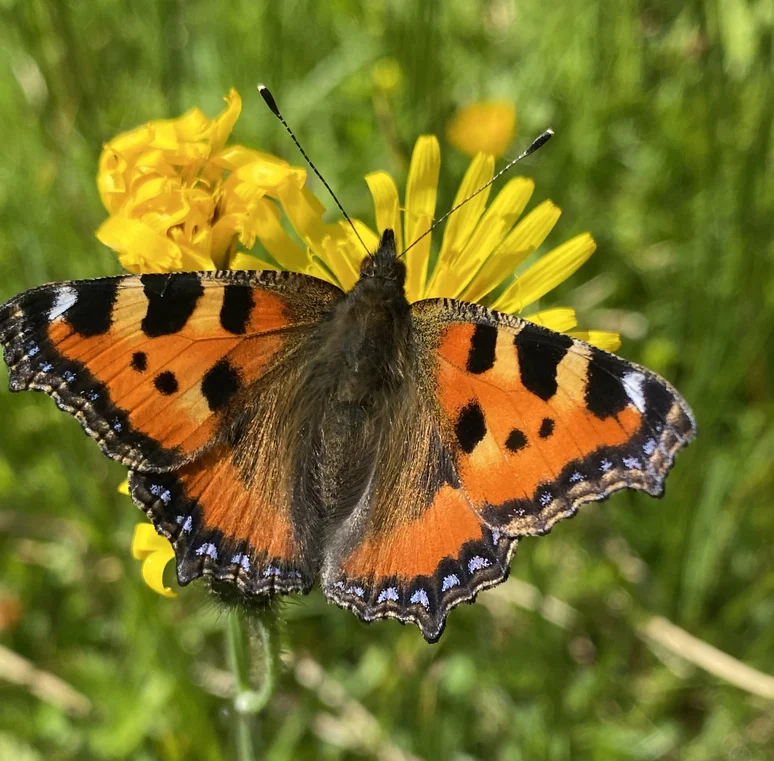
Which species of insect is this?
Aglais urticae
